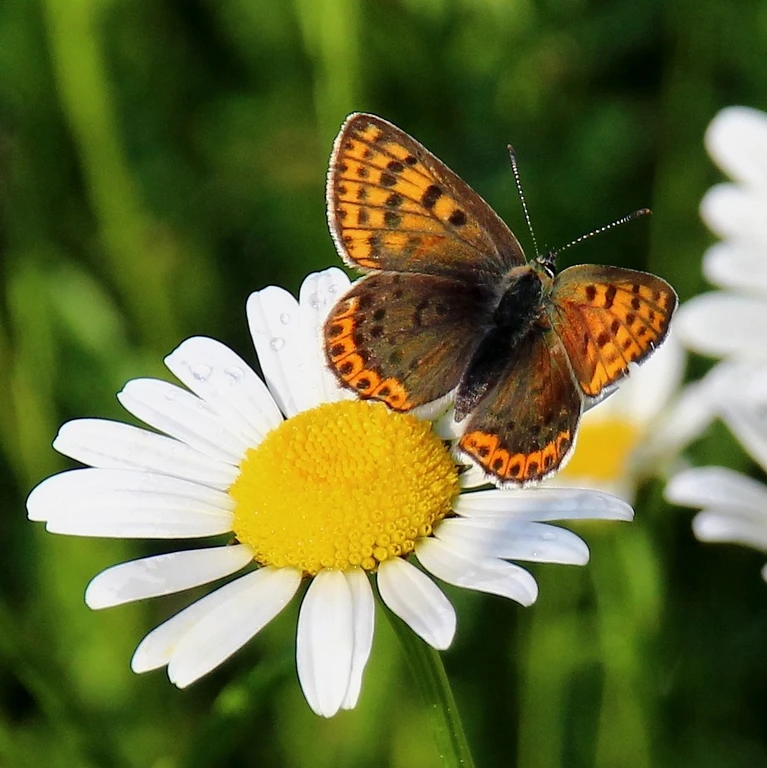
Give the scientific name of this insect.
Lycaena tityrus (also Loweia tityrus)
